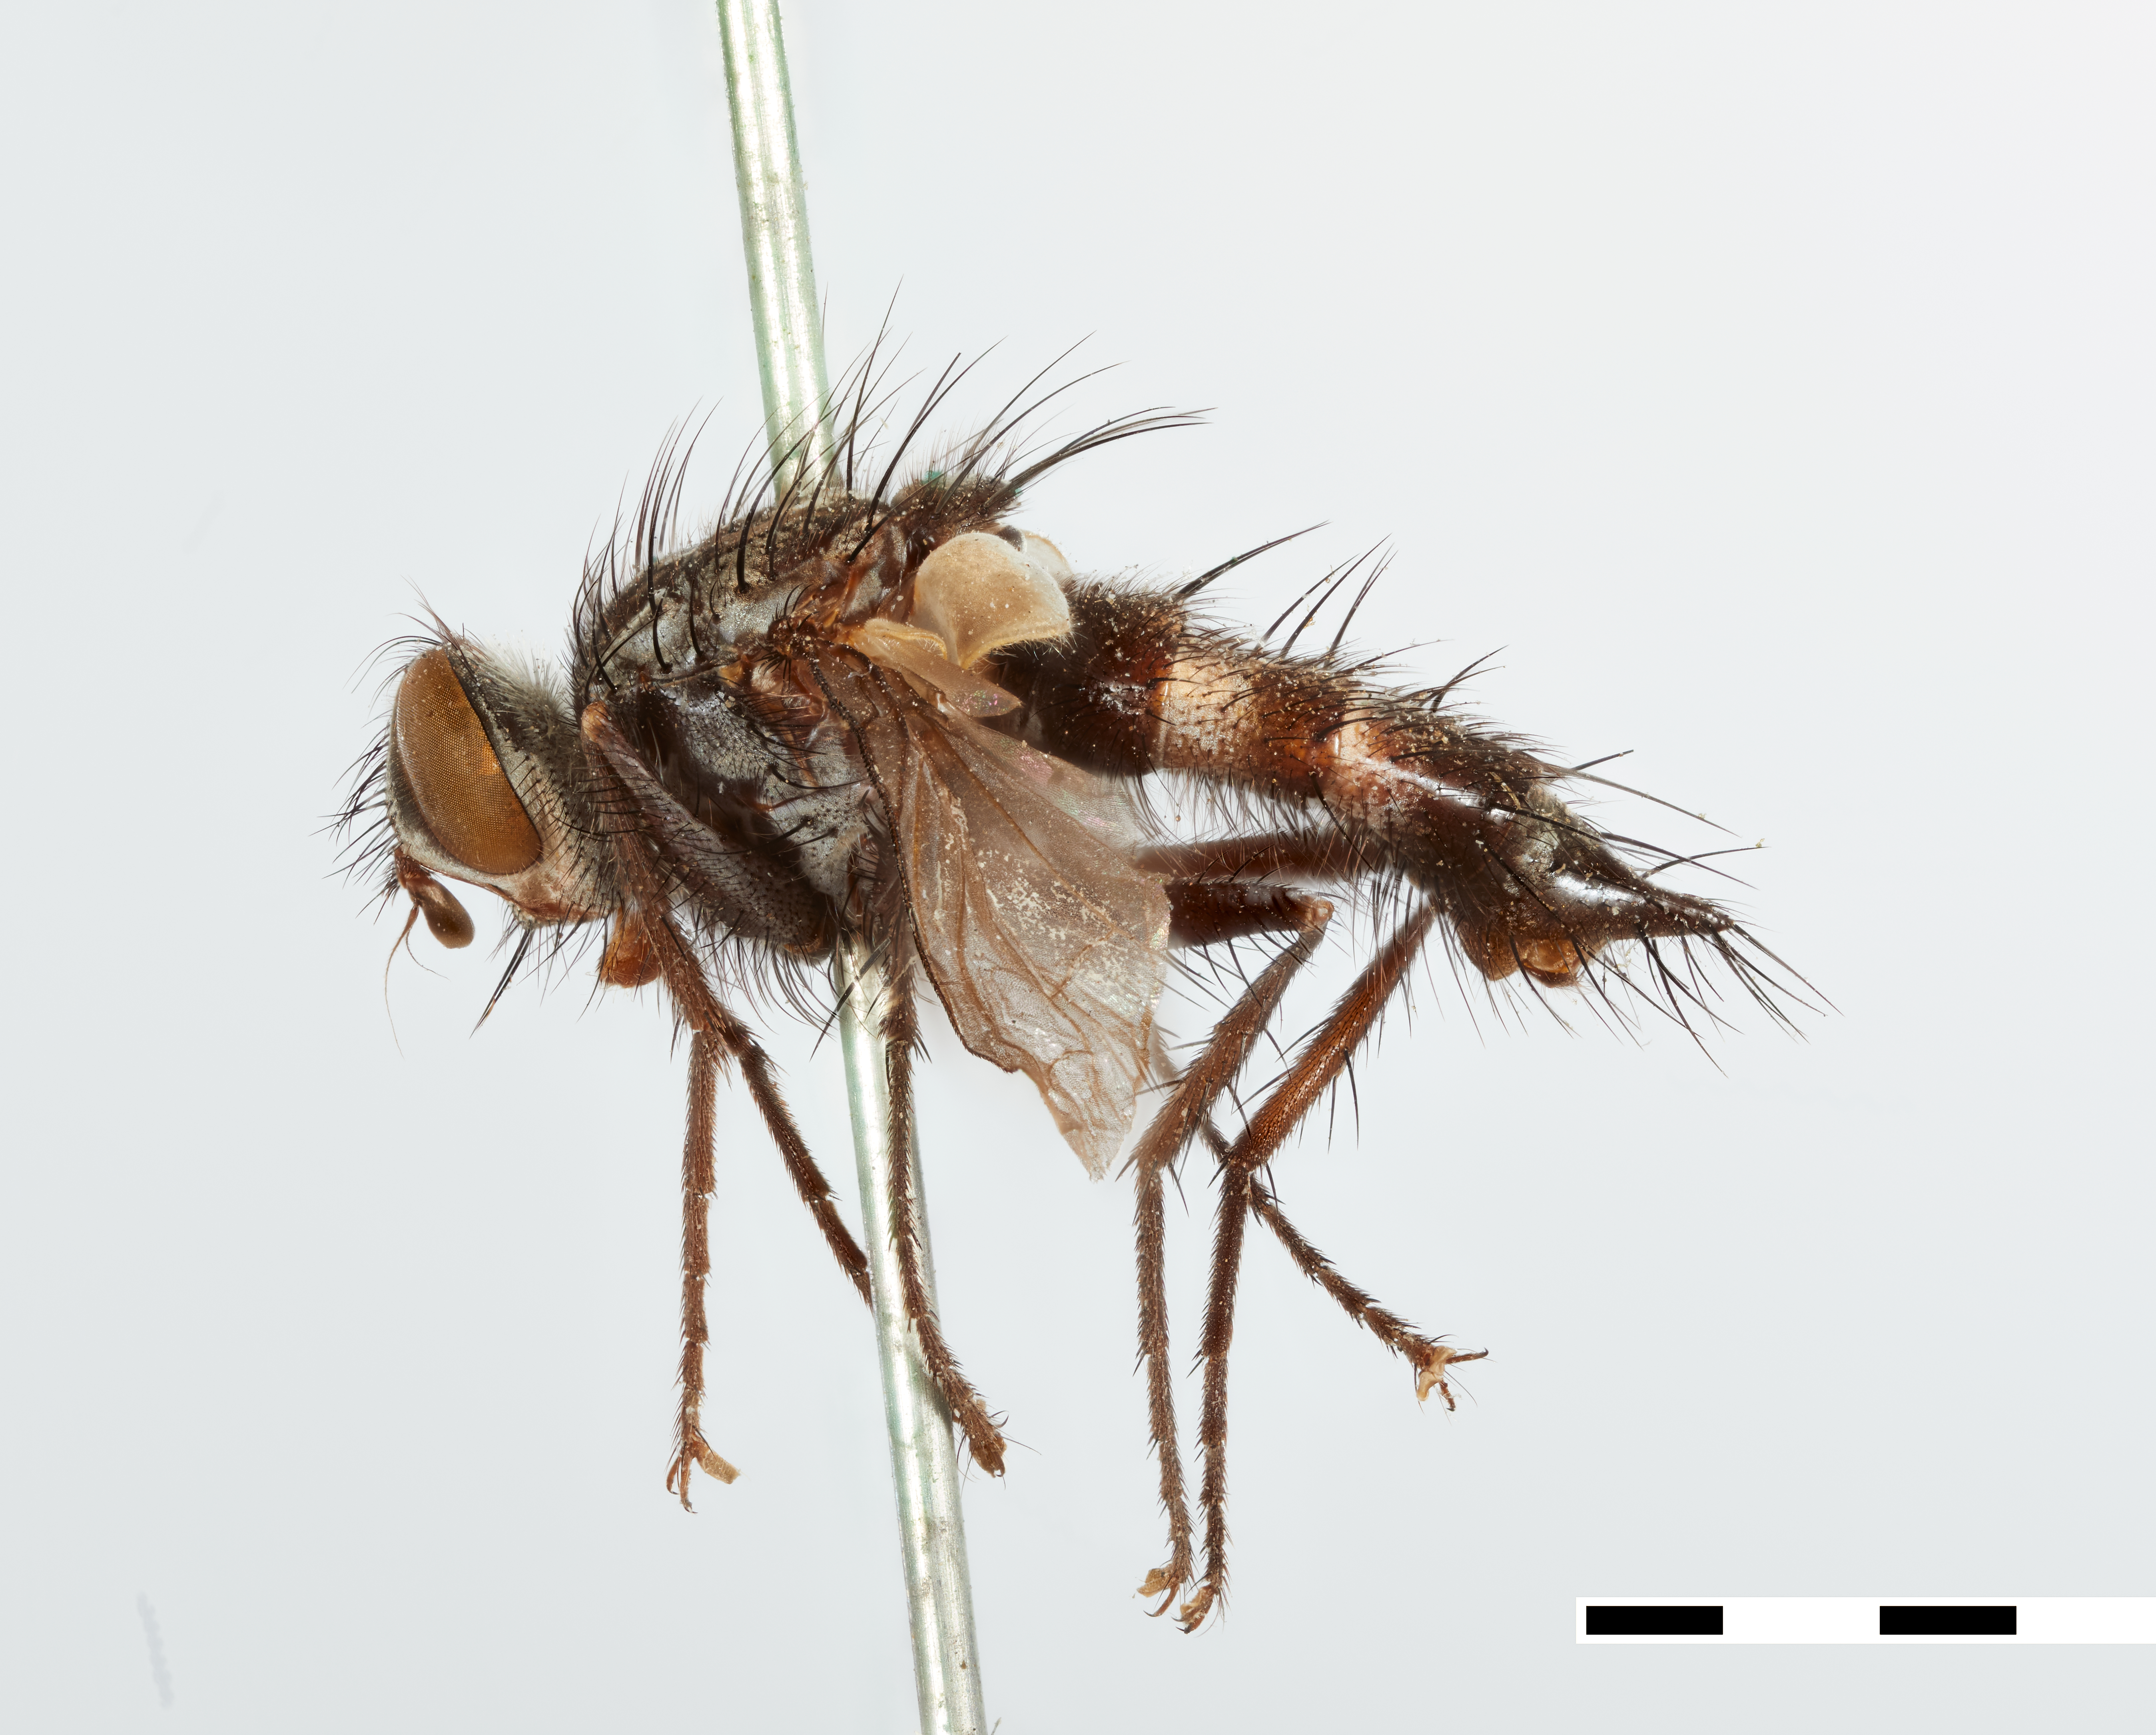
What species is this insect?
Uromacquartia halisidotae
